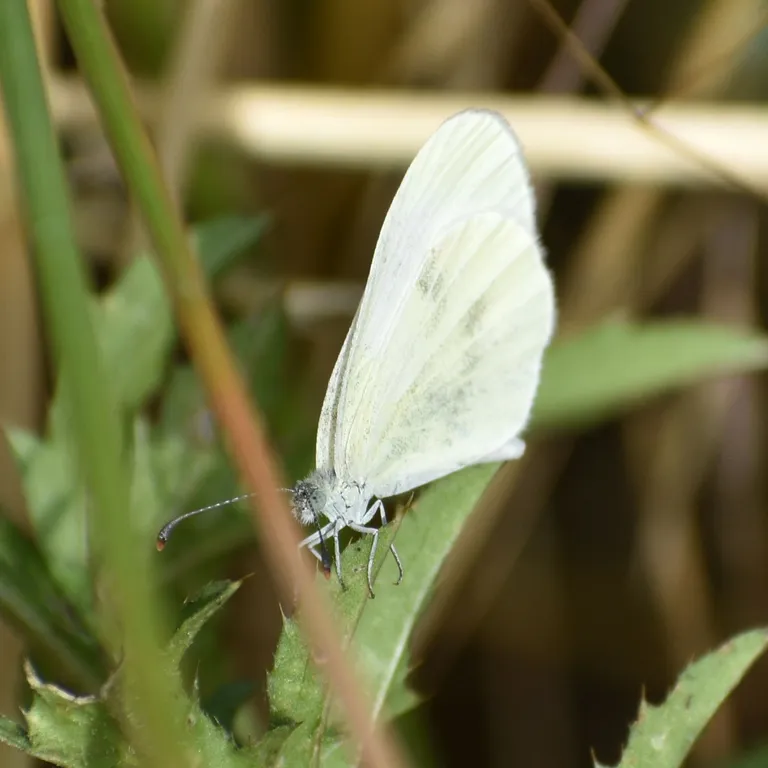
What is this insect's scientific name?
Leptidea sinapis/juvernica
